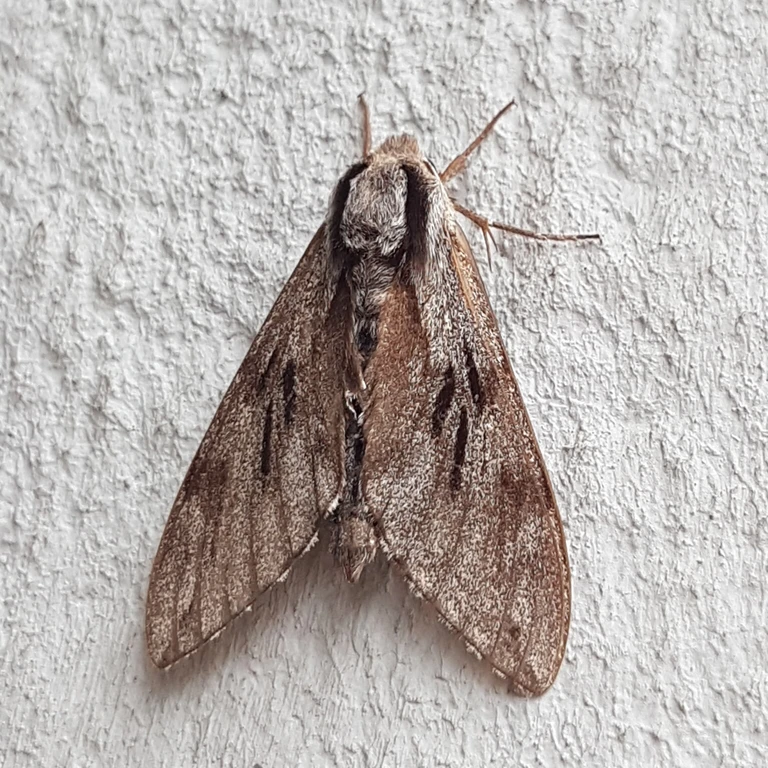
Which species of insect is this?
Sphinx pinastri
